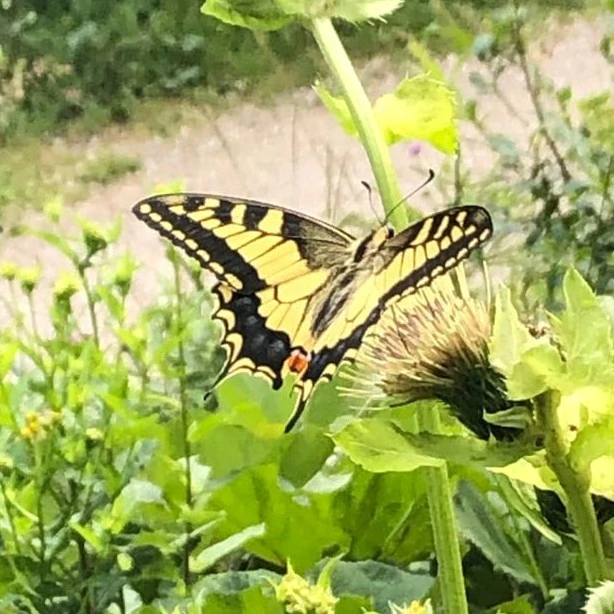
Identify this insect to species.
Papilio machaon
